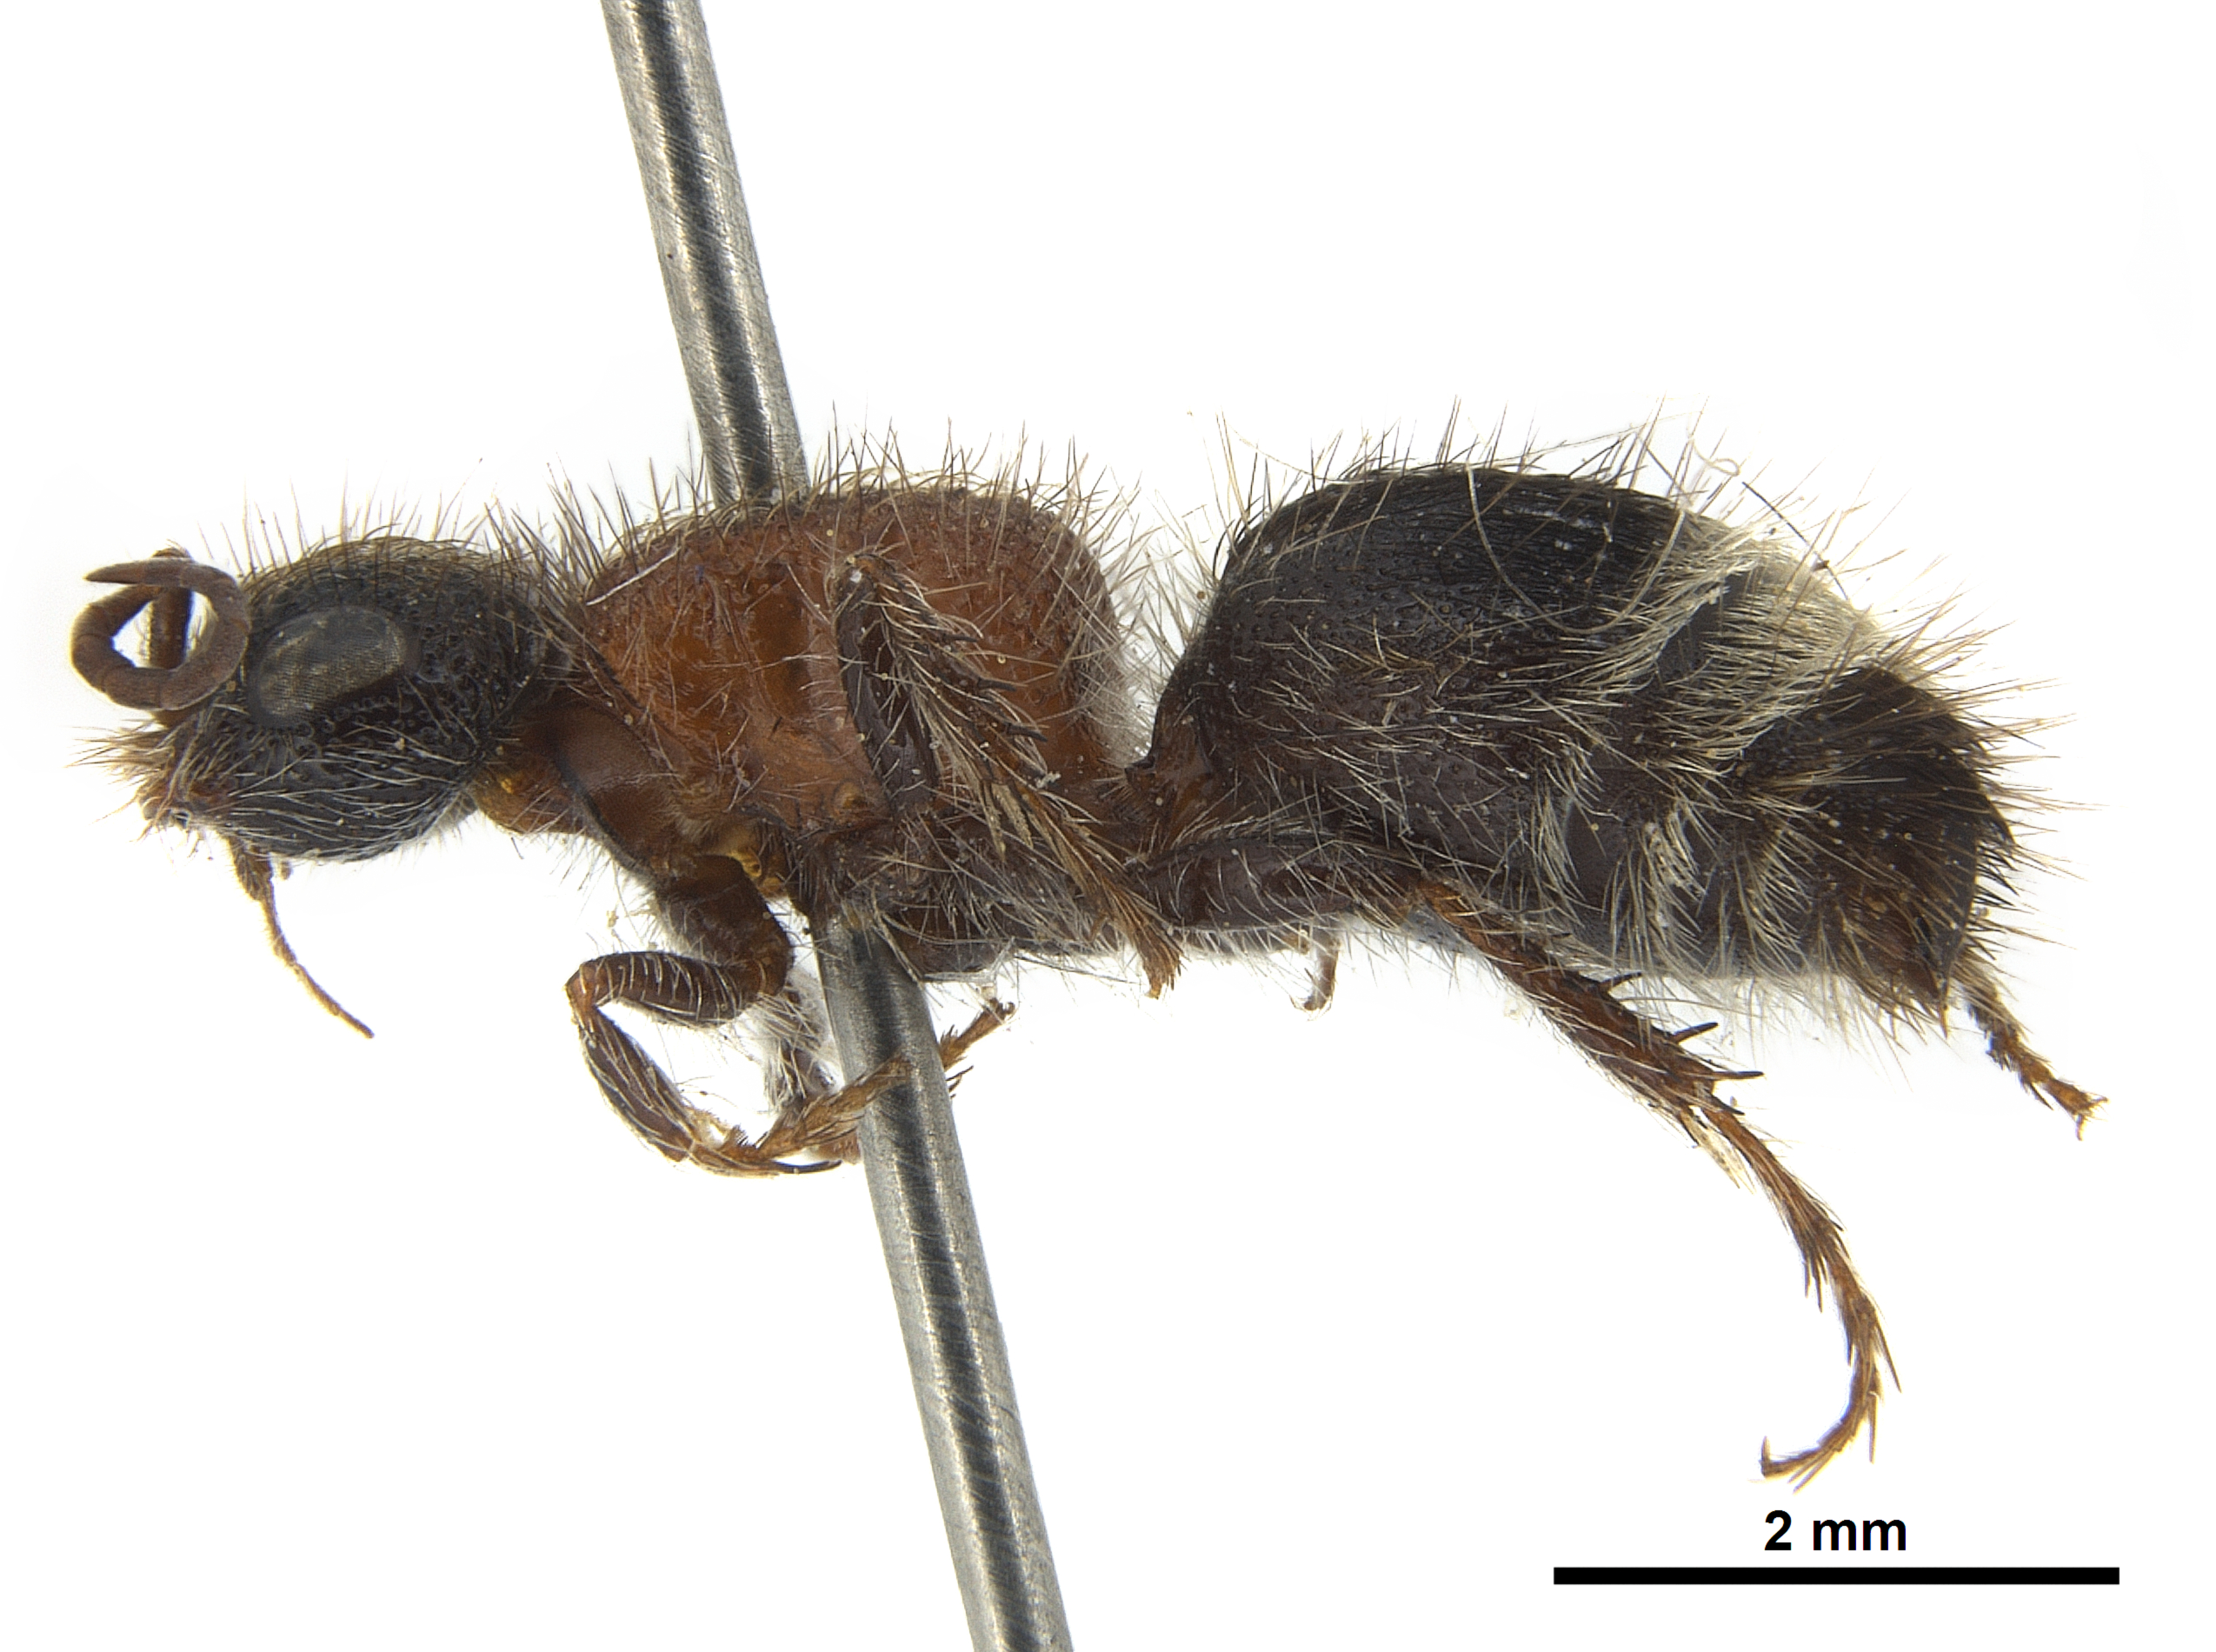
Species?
Dentilla curtiventris
